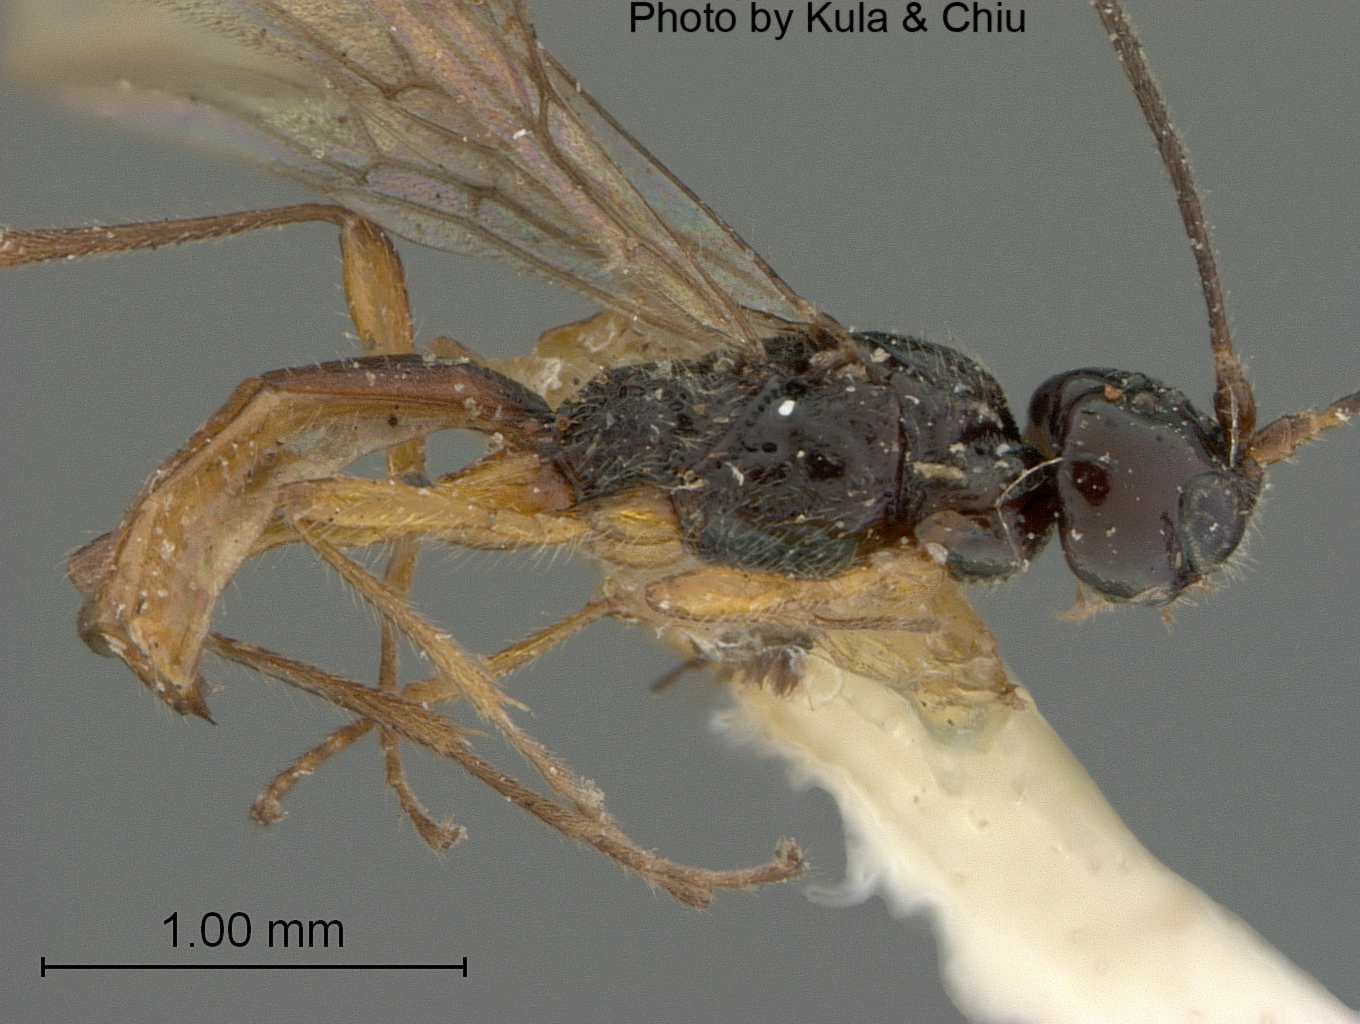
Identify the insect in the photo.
Ericoelinius mahackemoi
